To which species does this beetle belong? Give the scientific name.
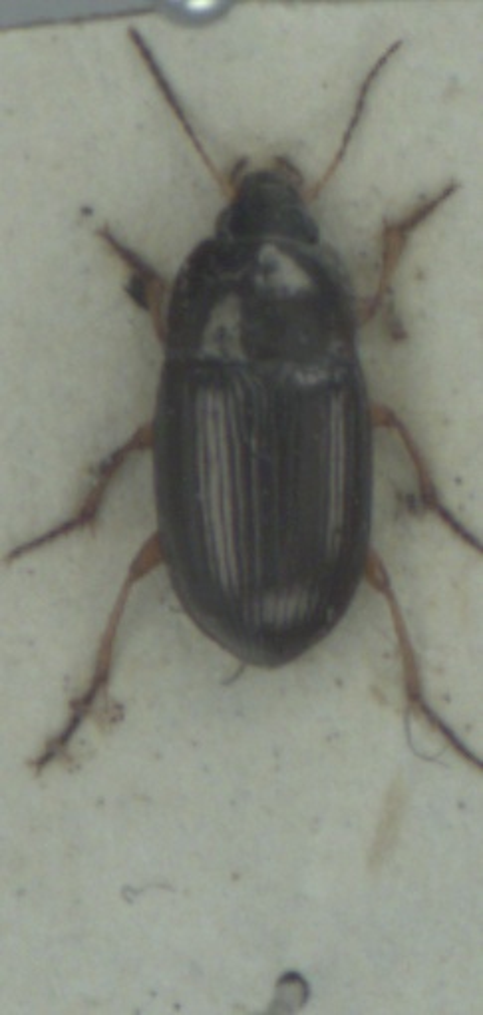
Amara familiaris
